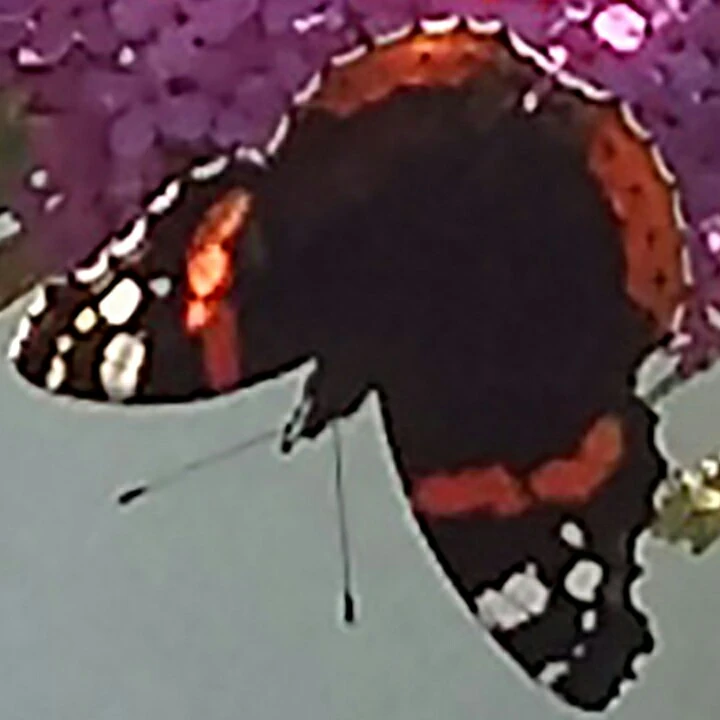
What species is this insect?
Vanessa atalanta
